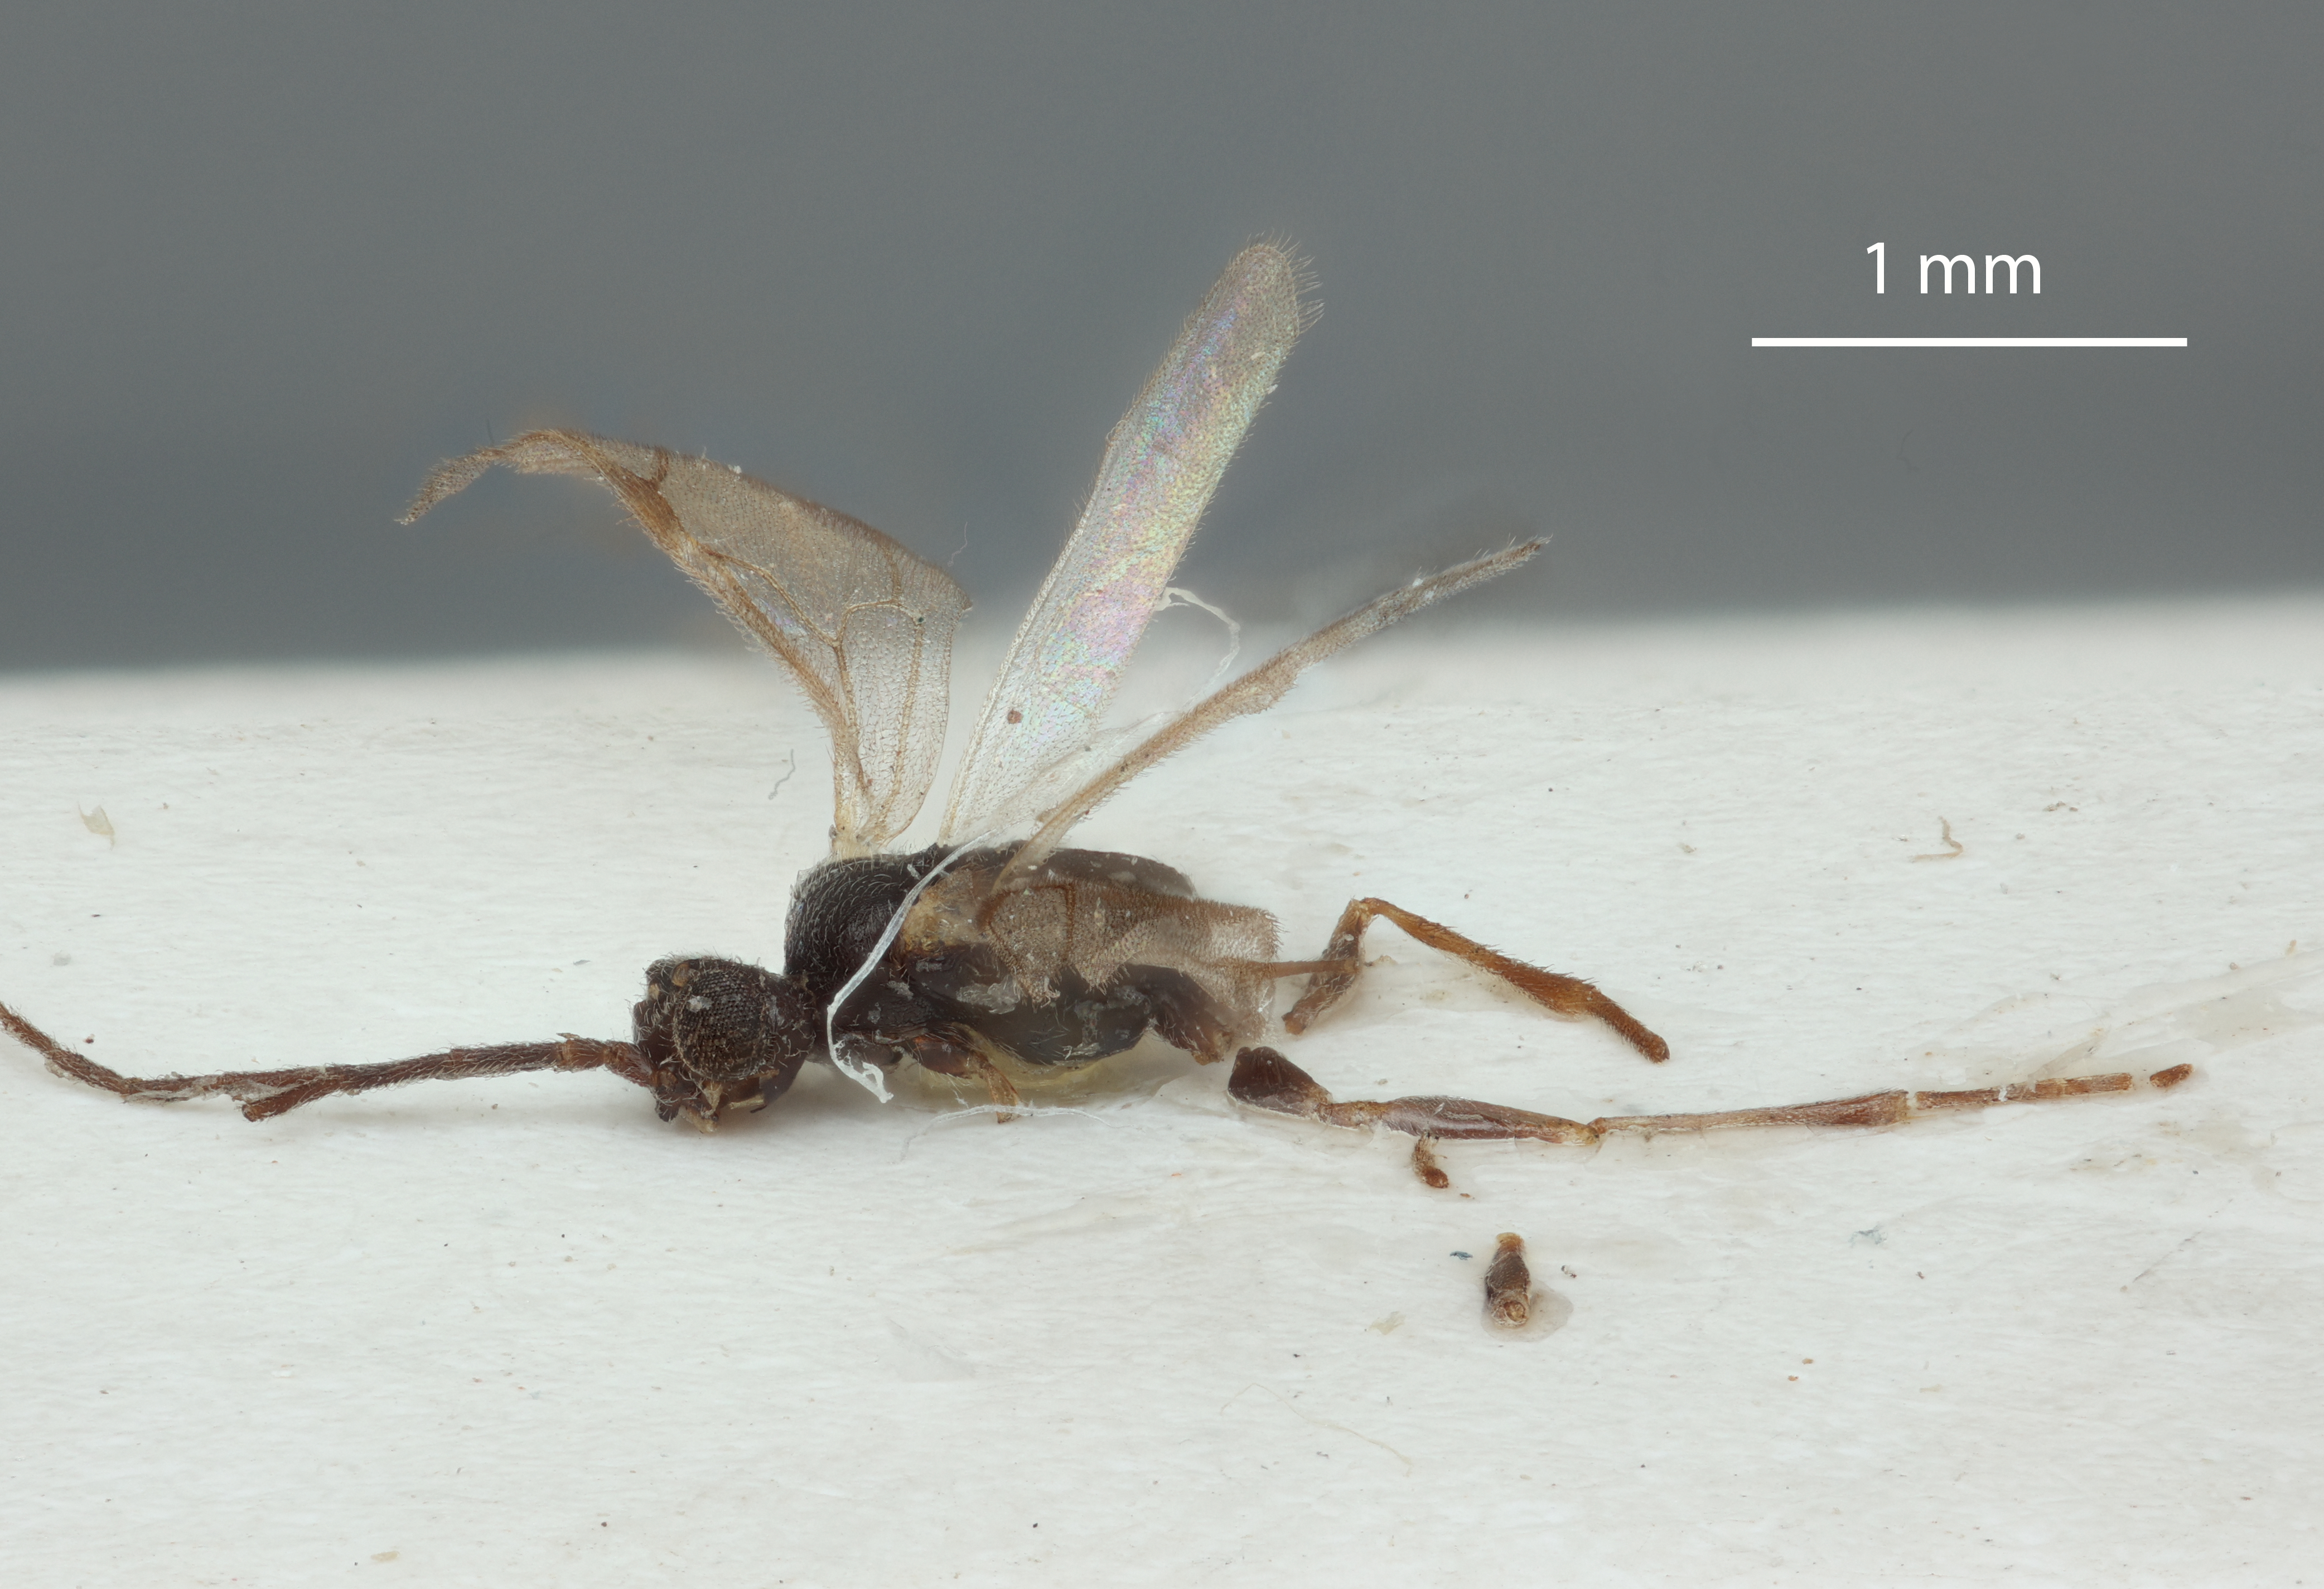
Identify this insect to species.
Phobas longicornis
